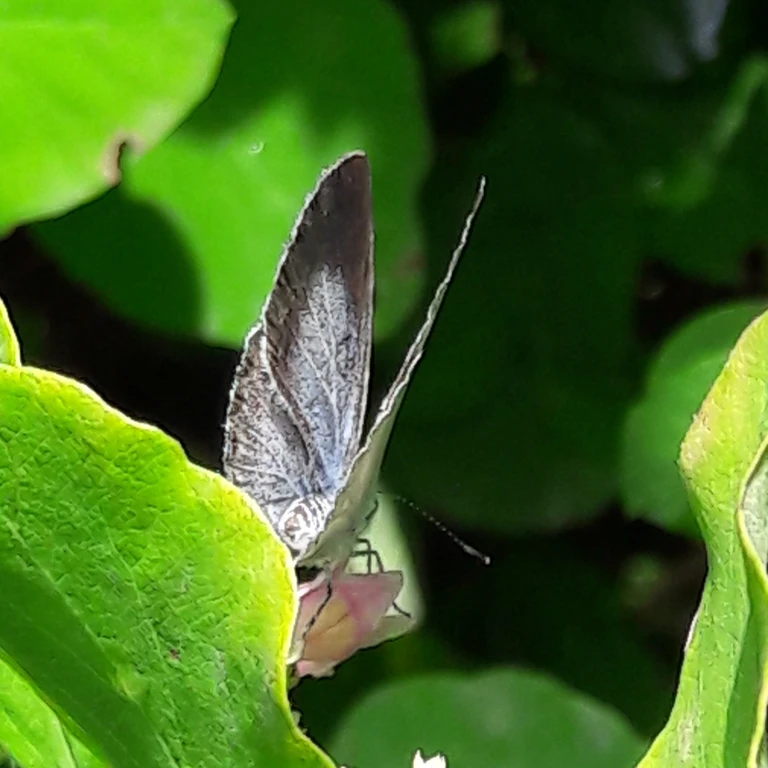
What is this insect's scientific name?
Celastrina argiolus
